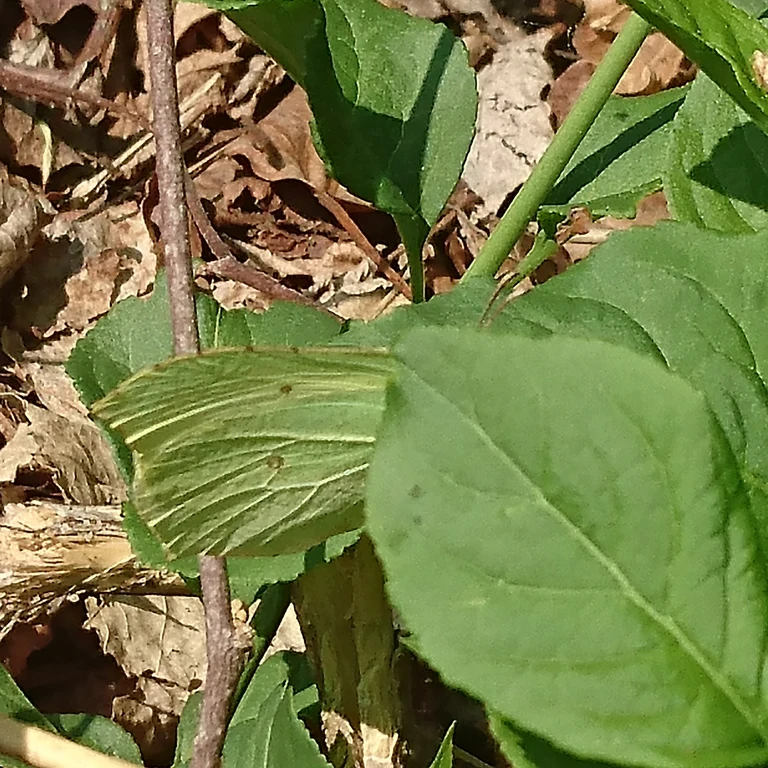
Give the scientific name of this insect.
Gonepteryx rhamni
